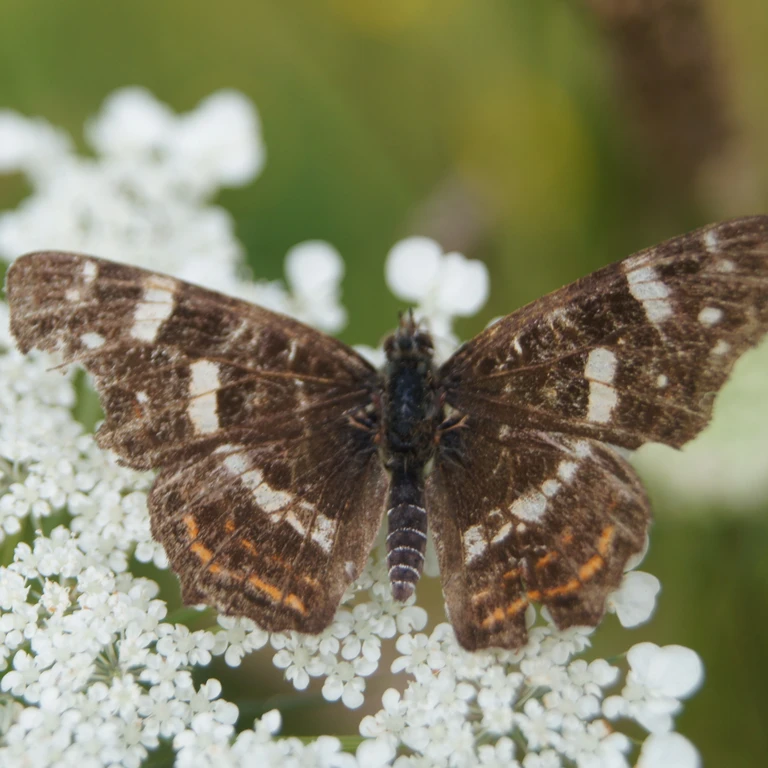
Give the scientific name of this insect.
Araschnia levana
